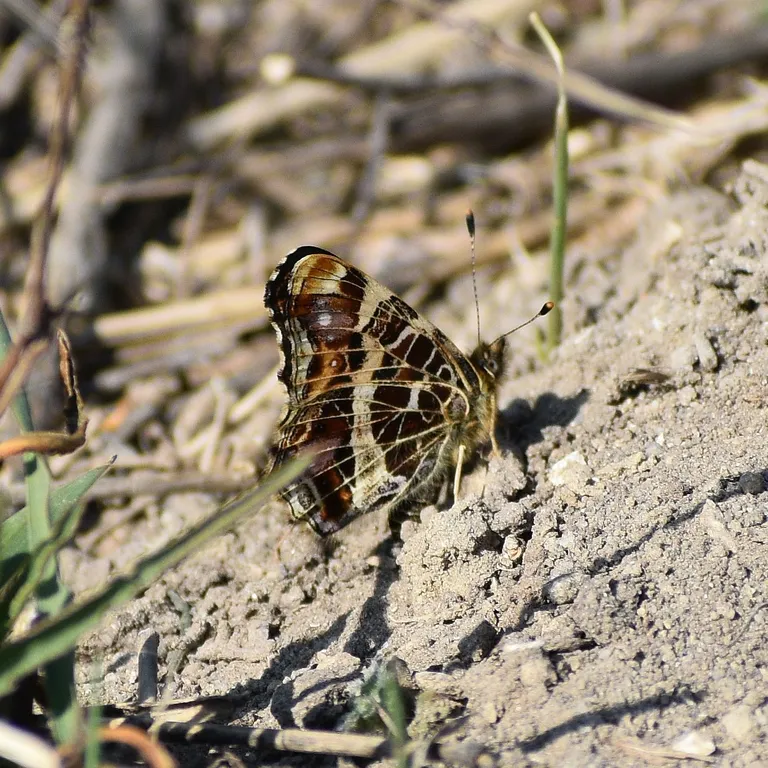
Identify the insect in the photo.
Araschnia levana
